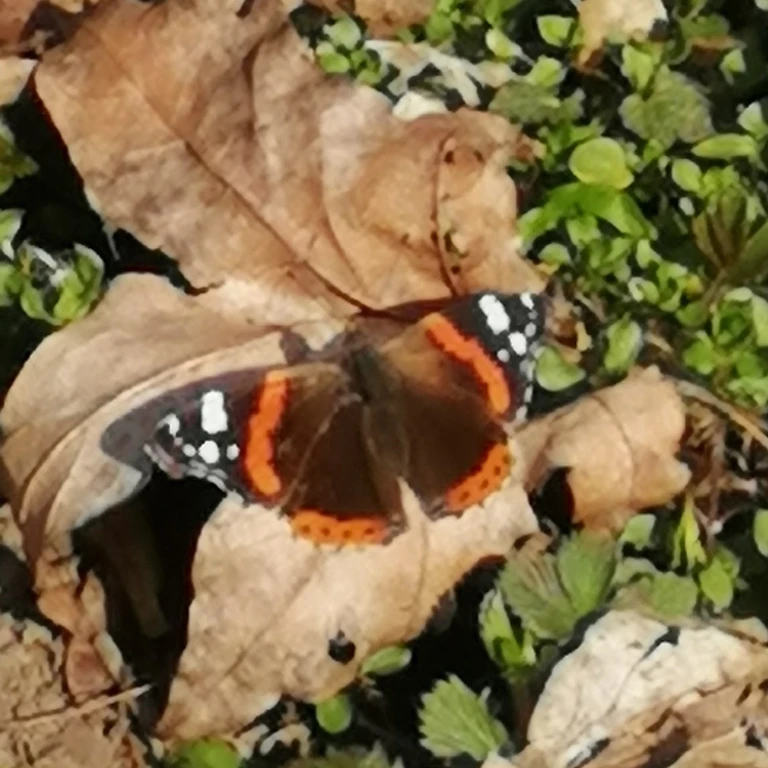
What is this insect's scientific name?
Vanessa atalanta
